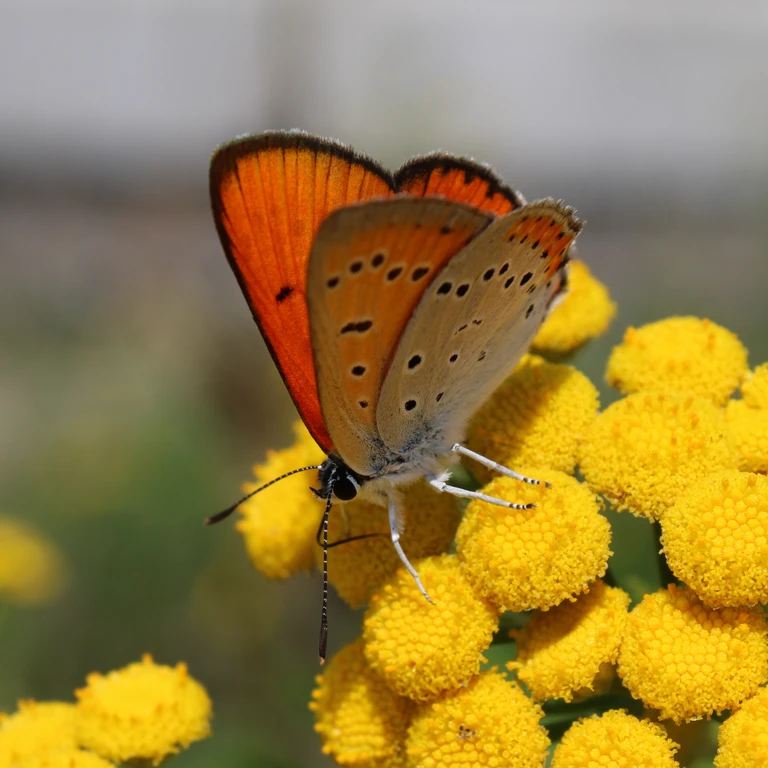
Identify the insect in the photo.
Lycaena dispar
